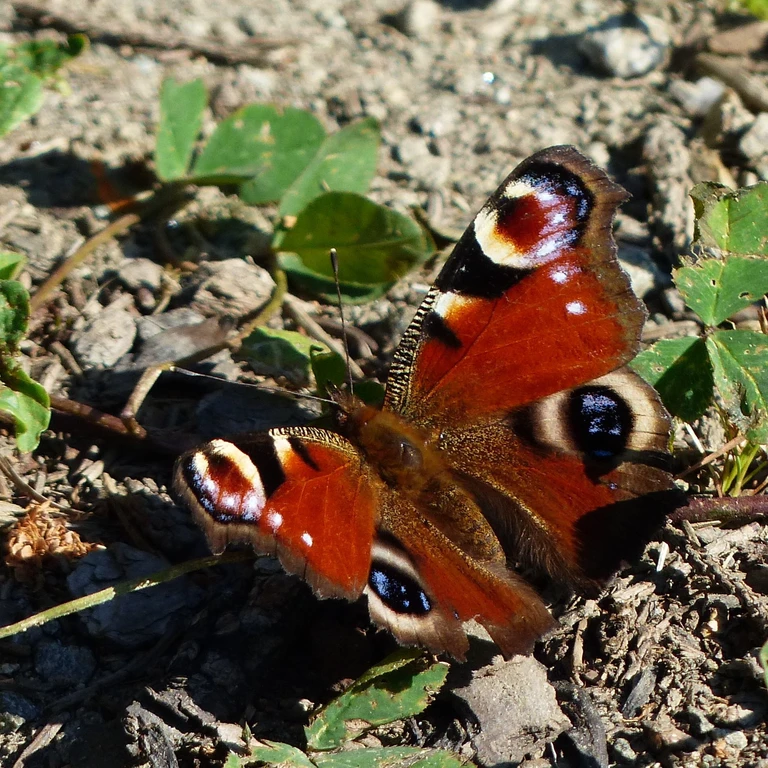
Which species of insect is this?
Aglais io
